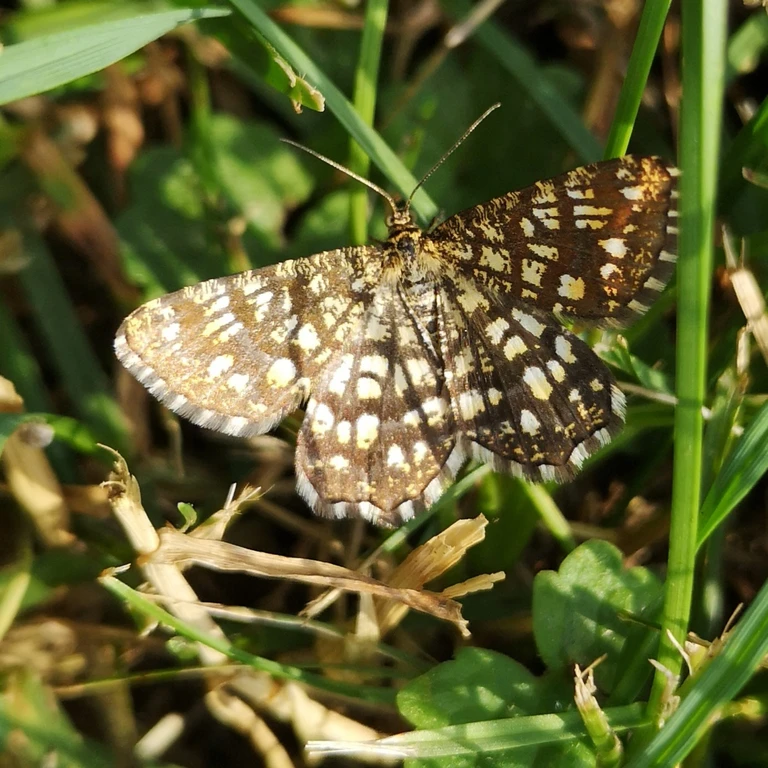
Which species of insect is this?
Chiasmia clathrata
